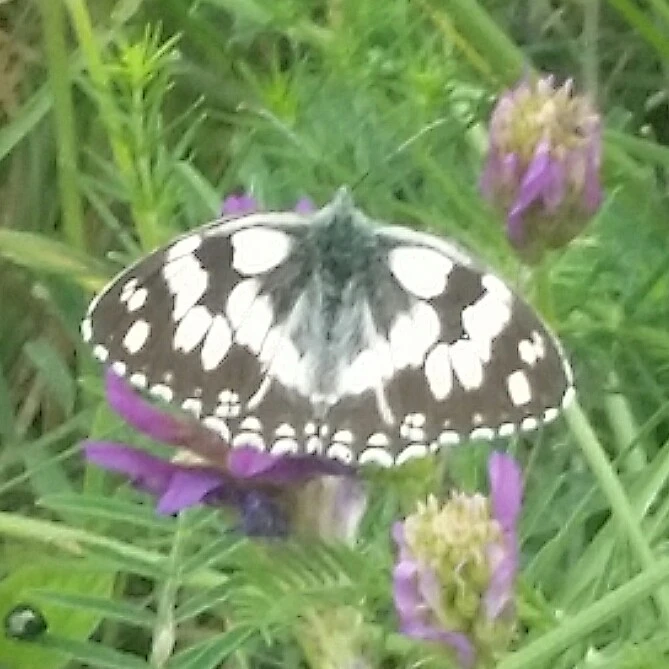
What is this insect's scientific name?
Melanargia galathea
